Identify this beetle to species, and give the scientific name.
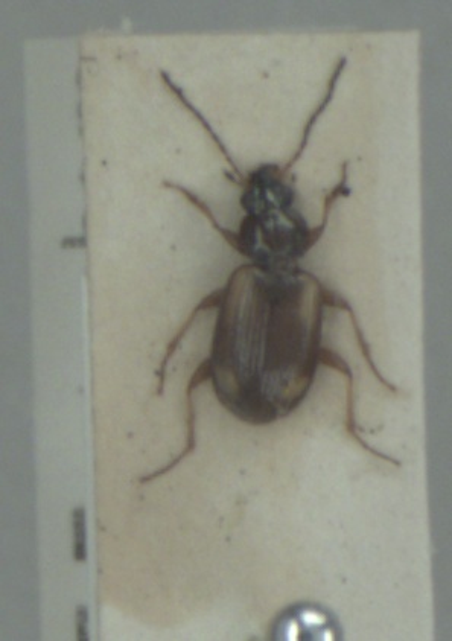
Bembidion bruxellense
